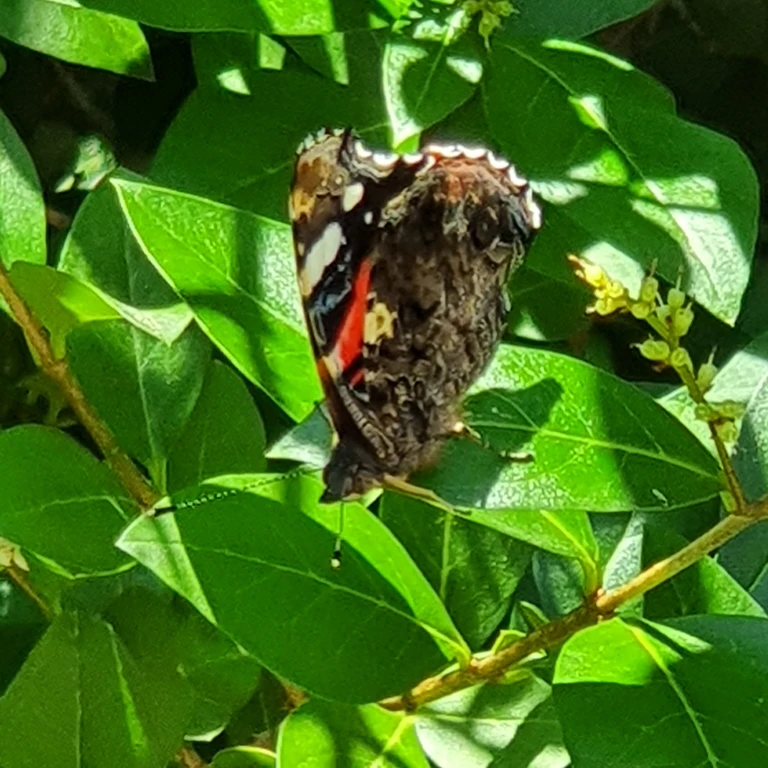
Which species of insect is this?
Vanessa atalanta
